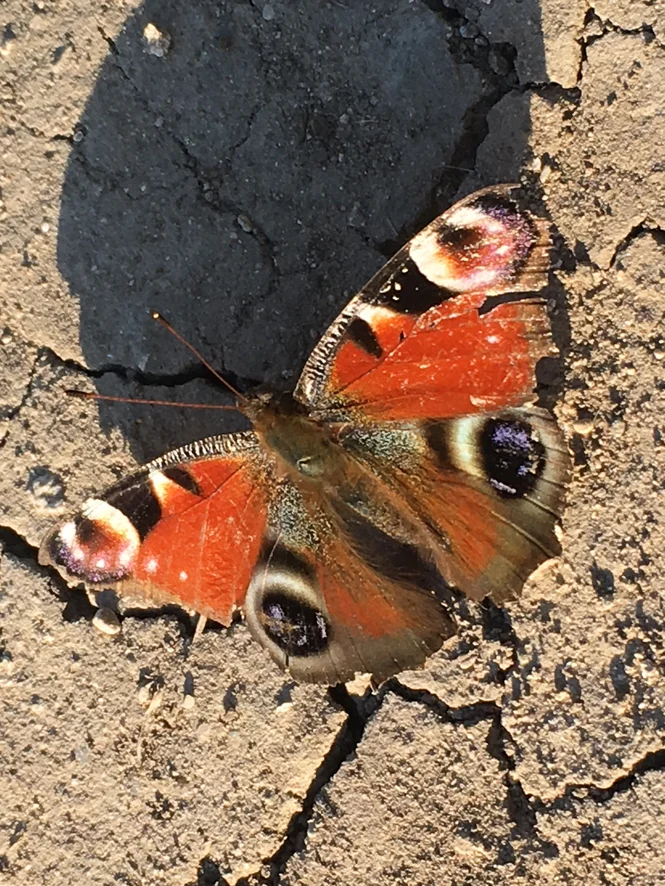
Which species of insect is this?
Aglais io
